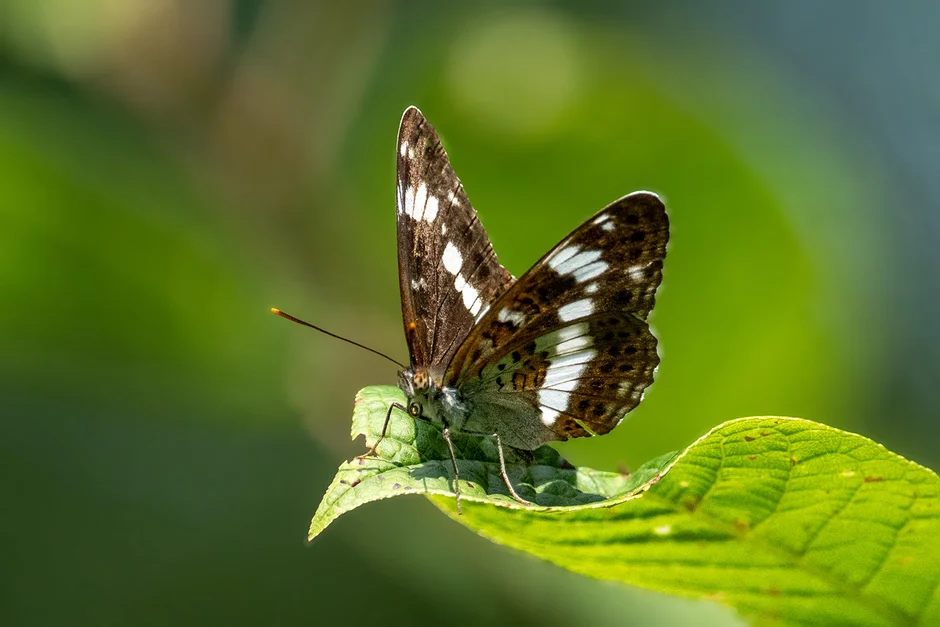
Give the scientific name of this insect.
Limenitis camilla (also Ladoga camilla)
